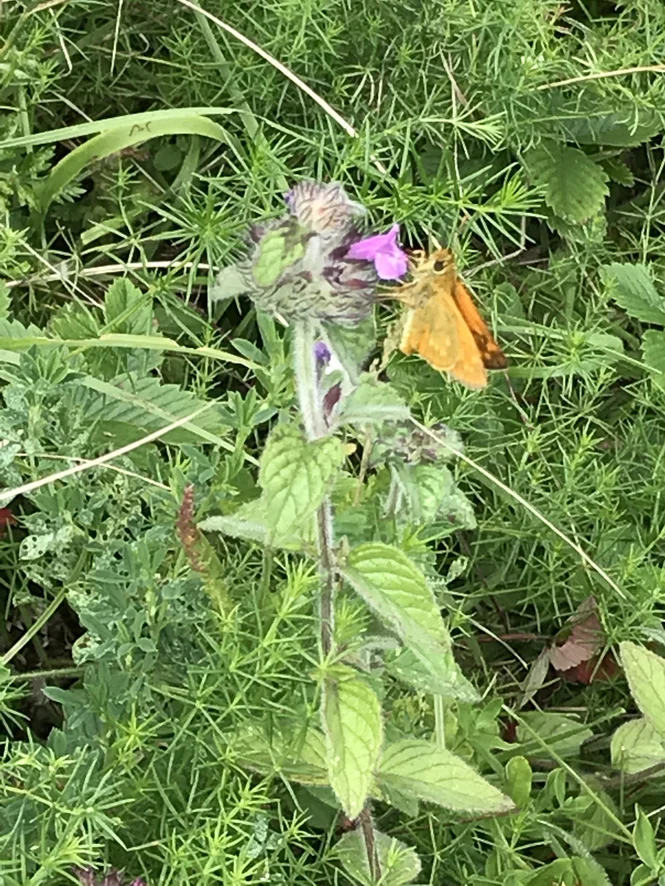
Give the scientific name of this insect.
Ochlodes sylvanus (also Ochlodes venata)
